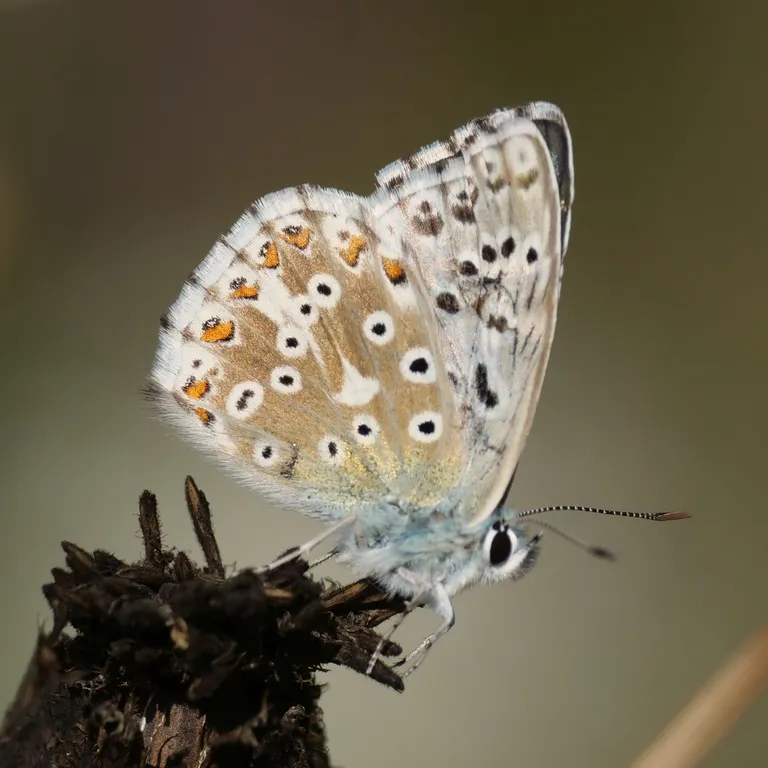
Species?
Lysandra coridon
